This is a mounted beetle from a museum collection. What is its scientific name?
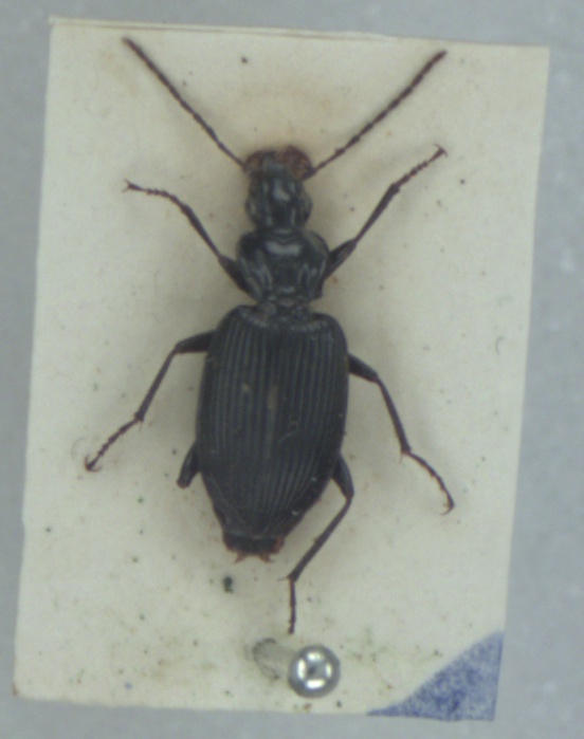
Platynus assimilis
